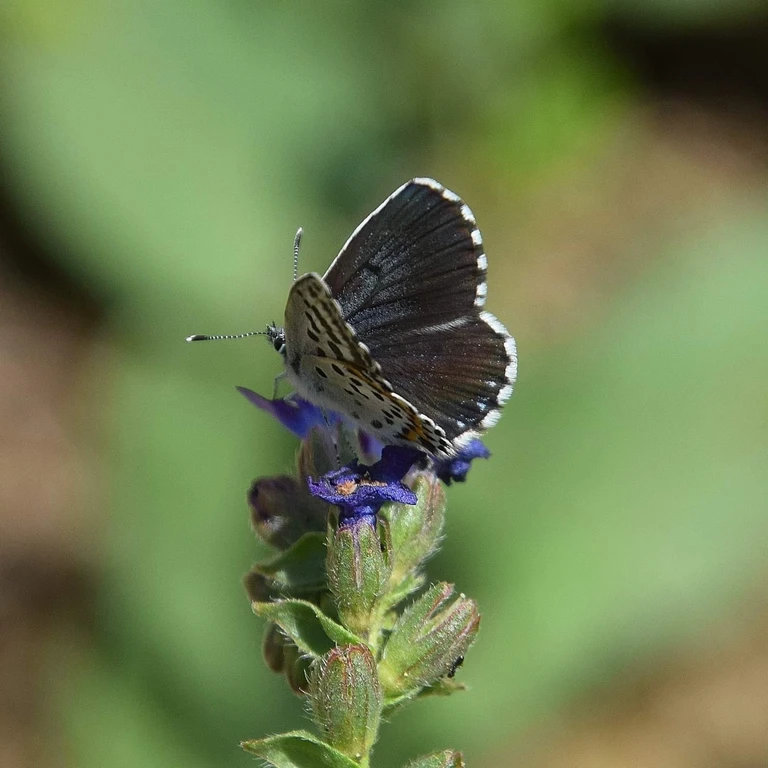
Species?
Scolitantides orion
